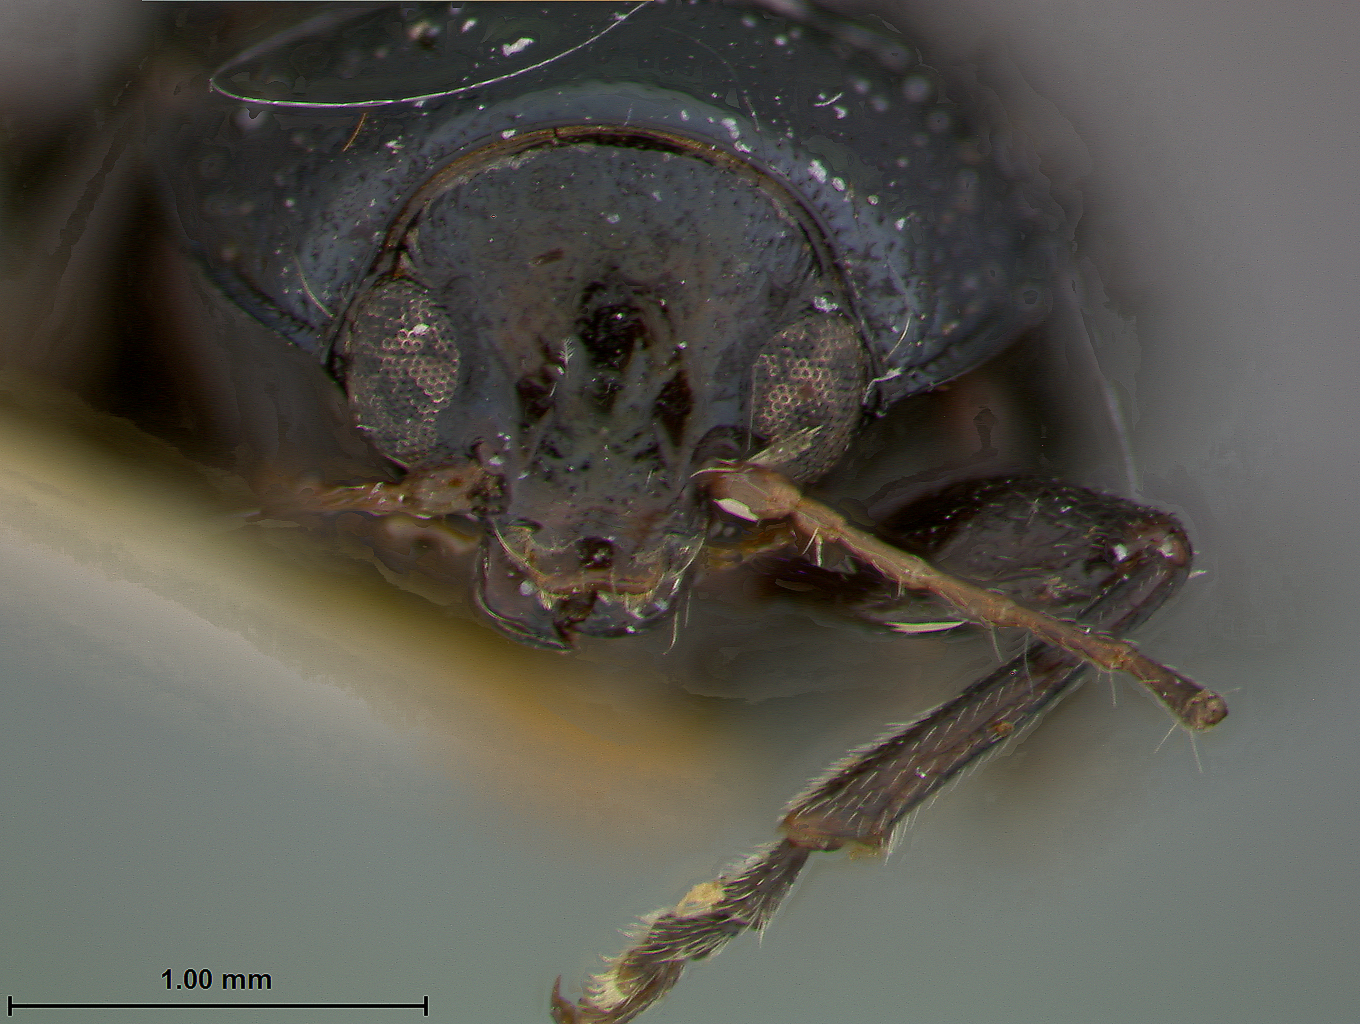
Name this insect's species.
Colaspoides bakeri
